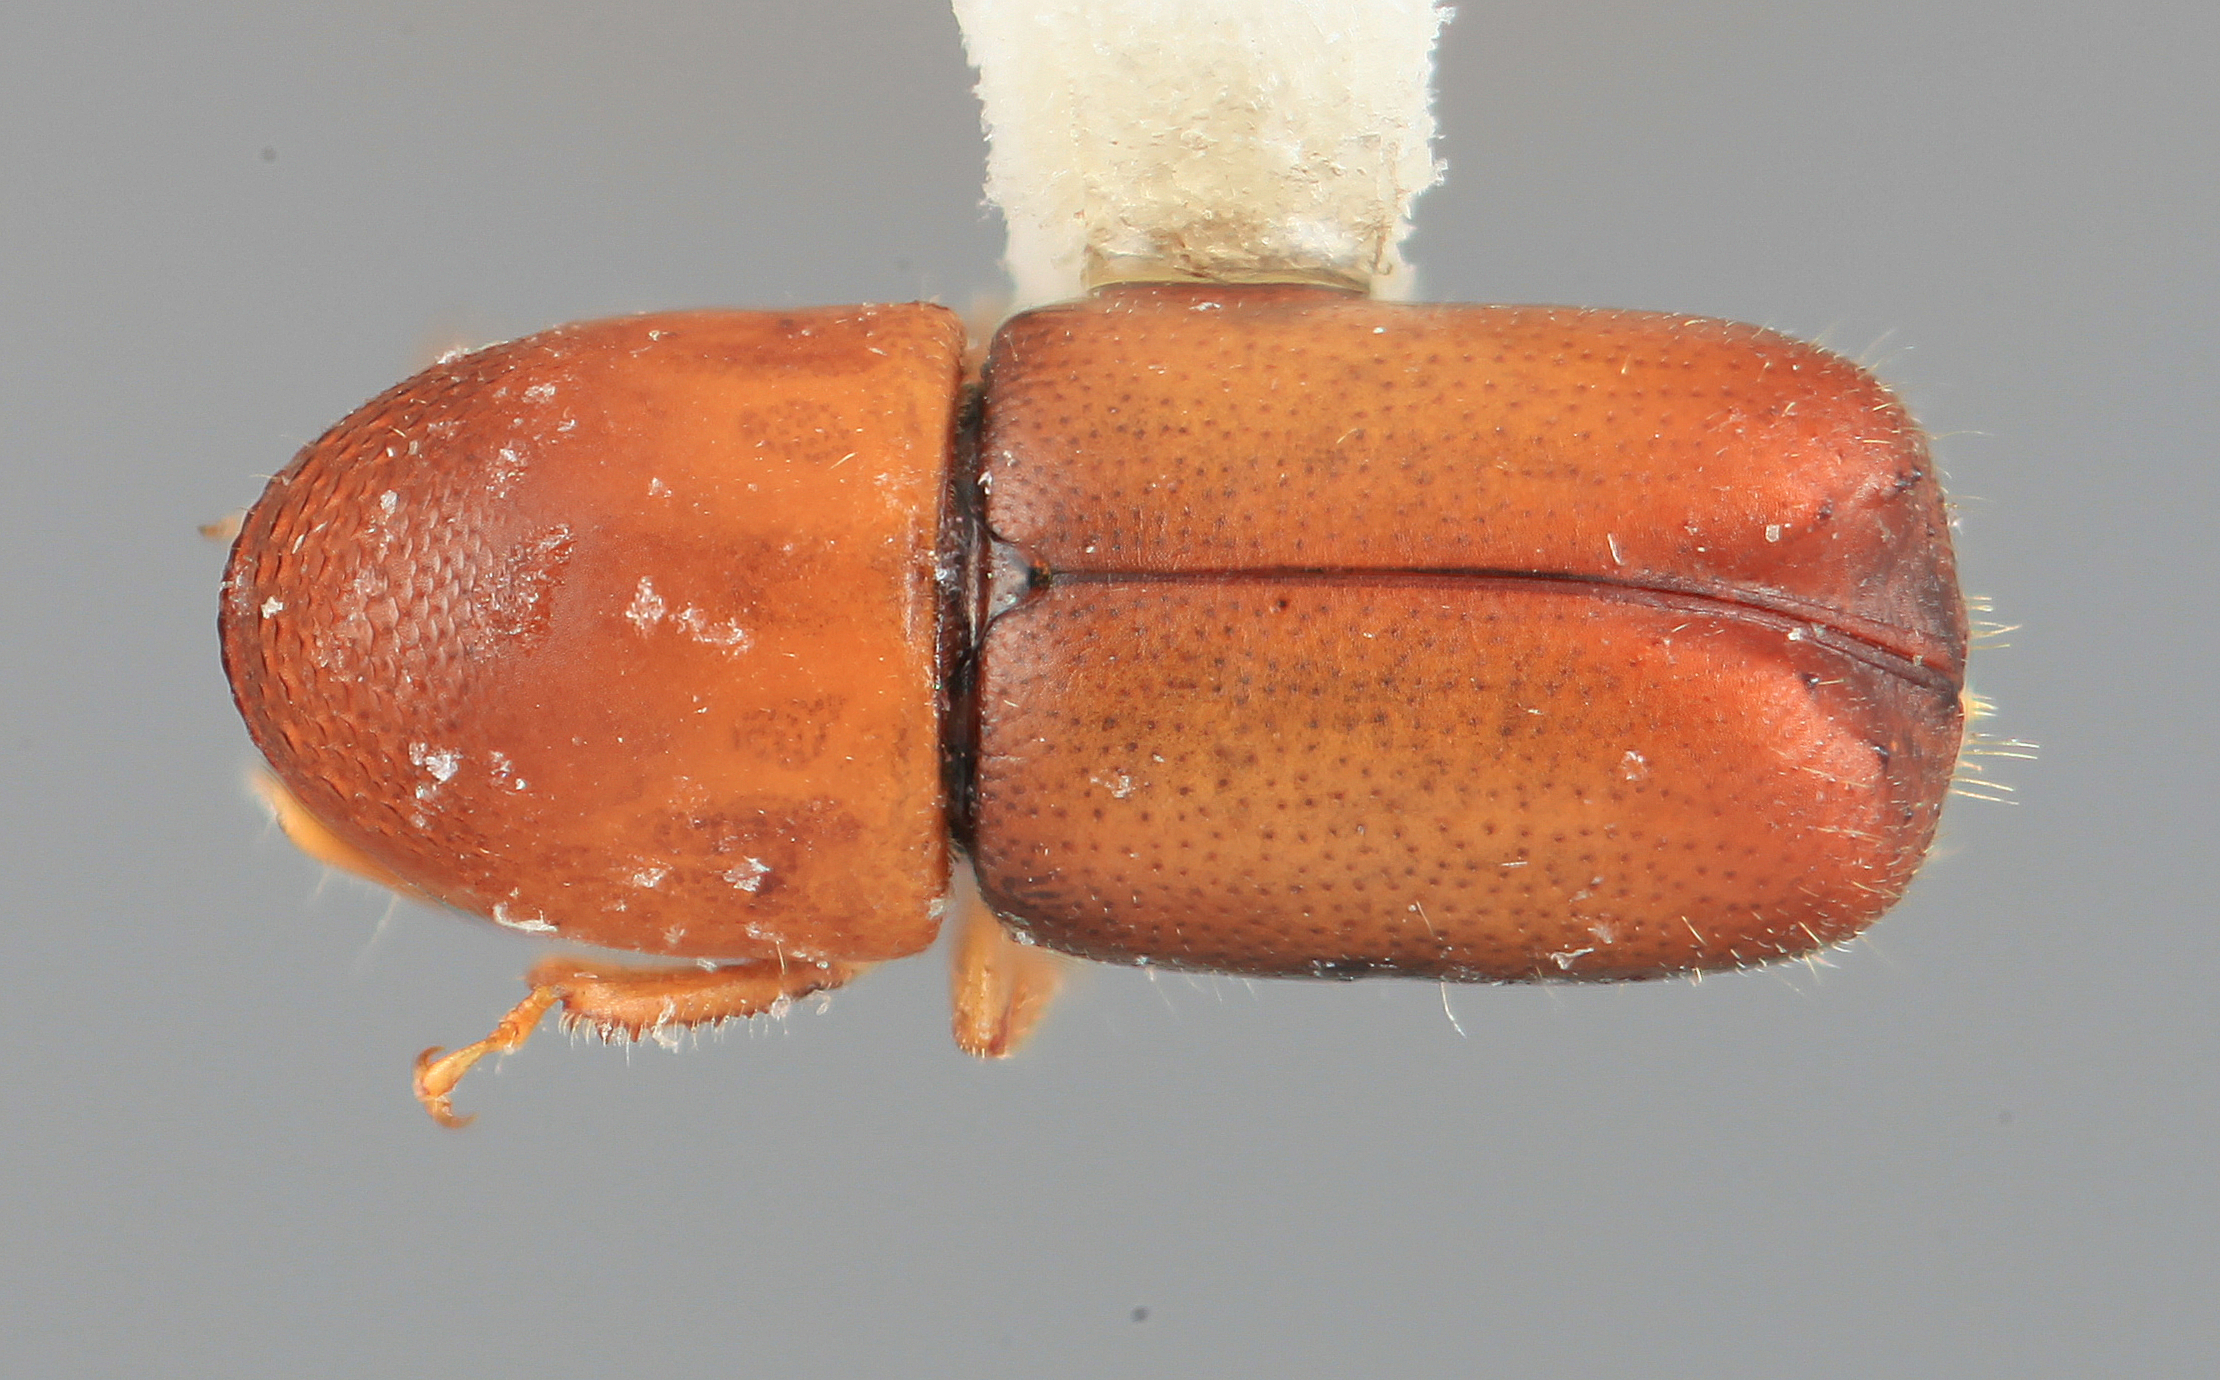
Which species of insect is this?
Corthylocurus medialis
